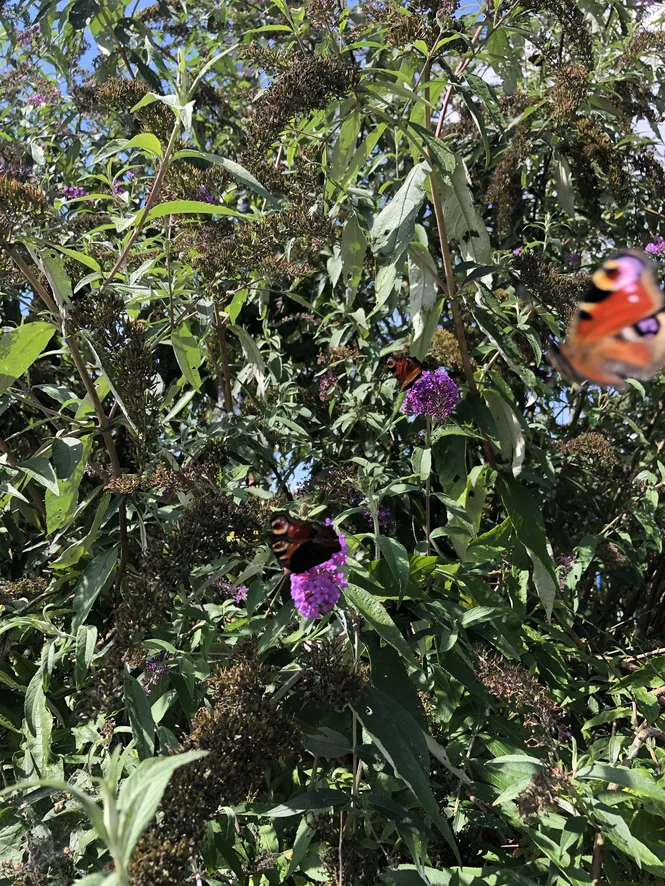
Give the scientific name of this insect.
Aglais io
